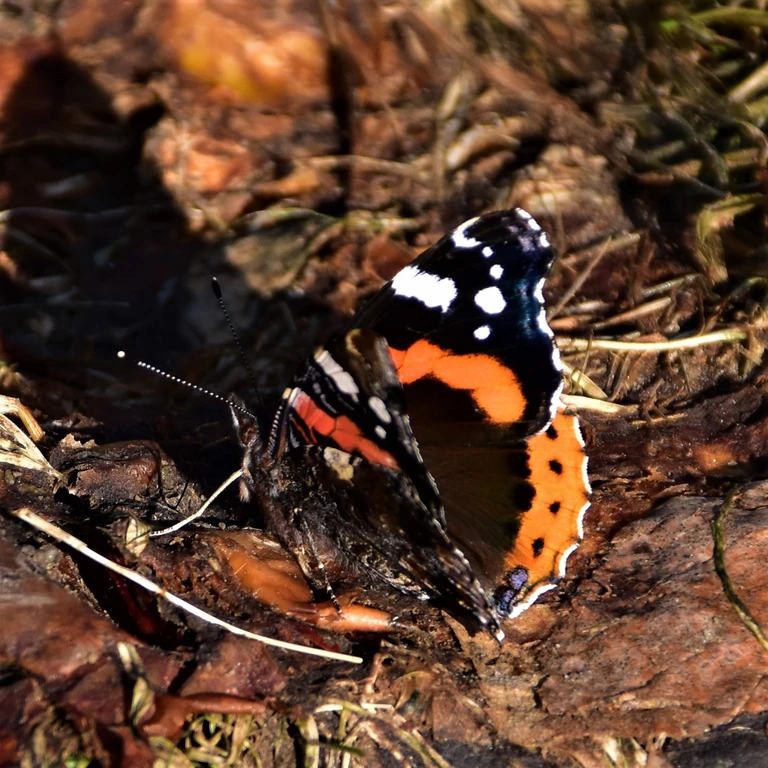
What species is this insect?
Vanessa atalanta
